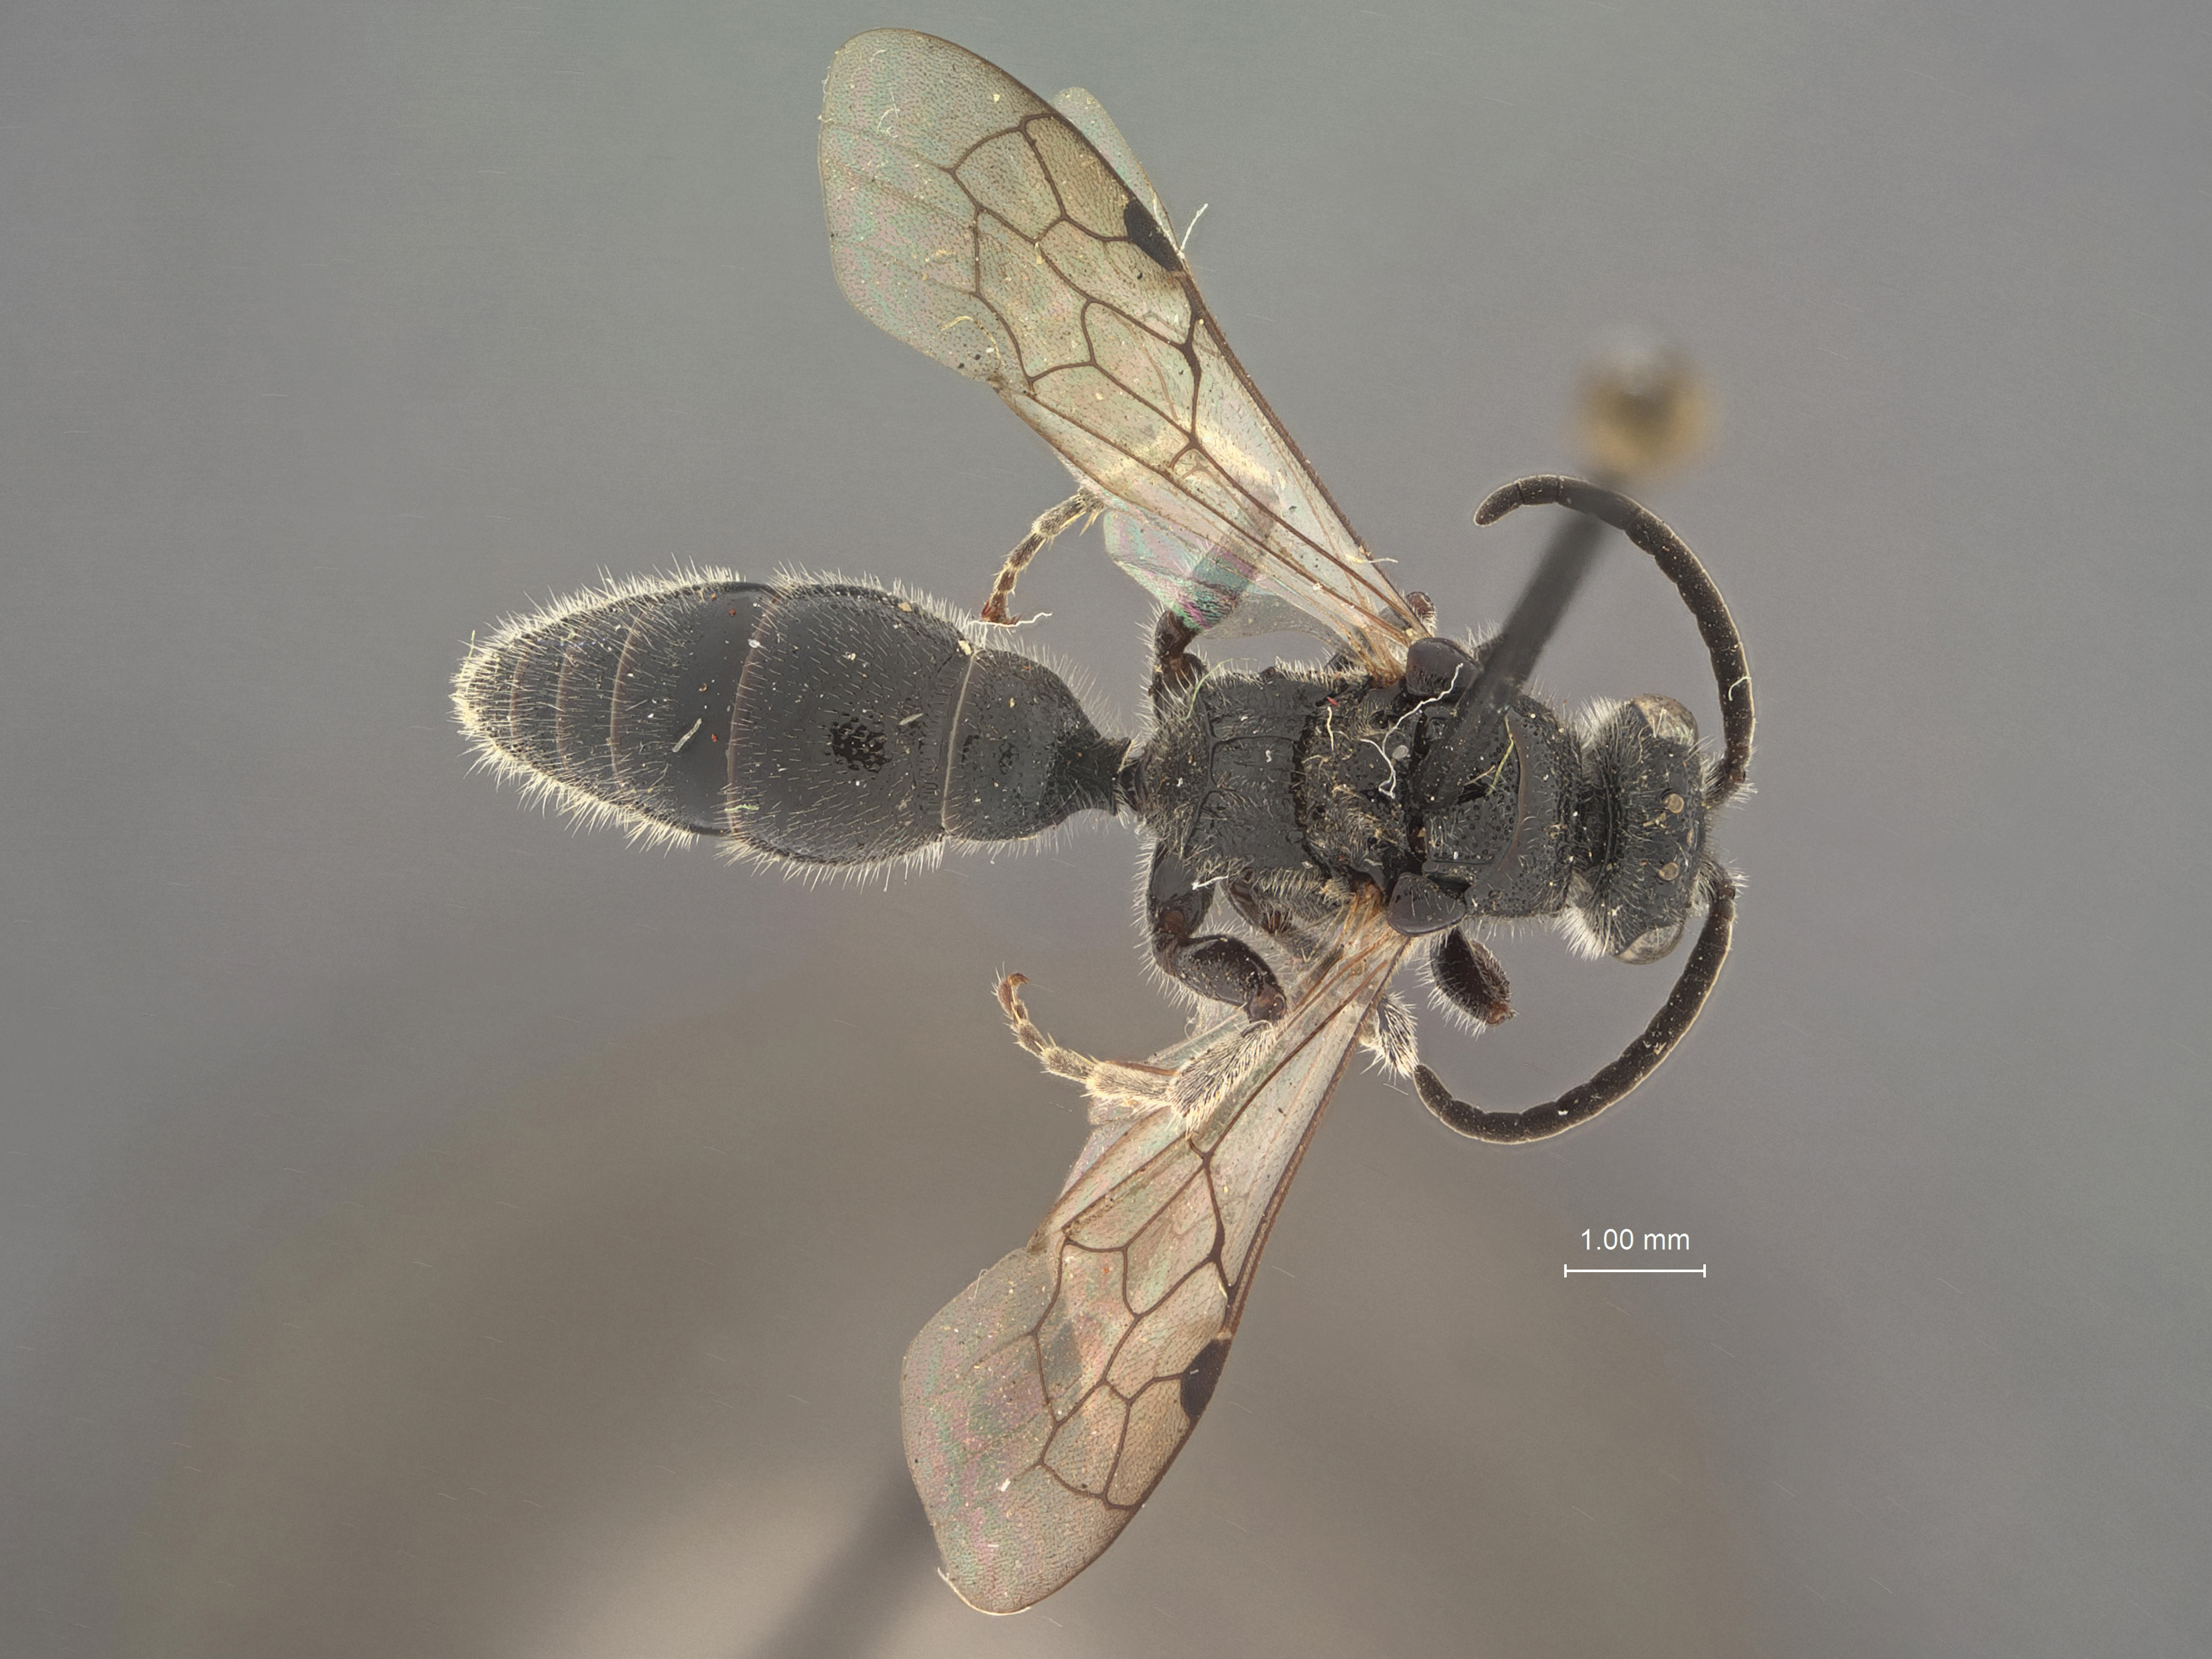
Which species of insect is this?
Tiphia convexa
